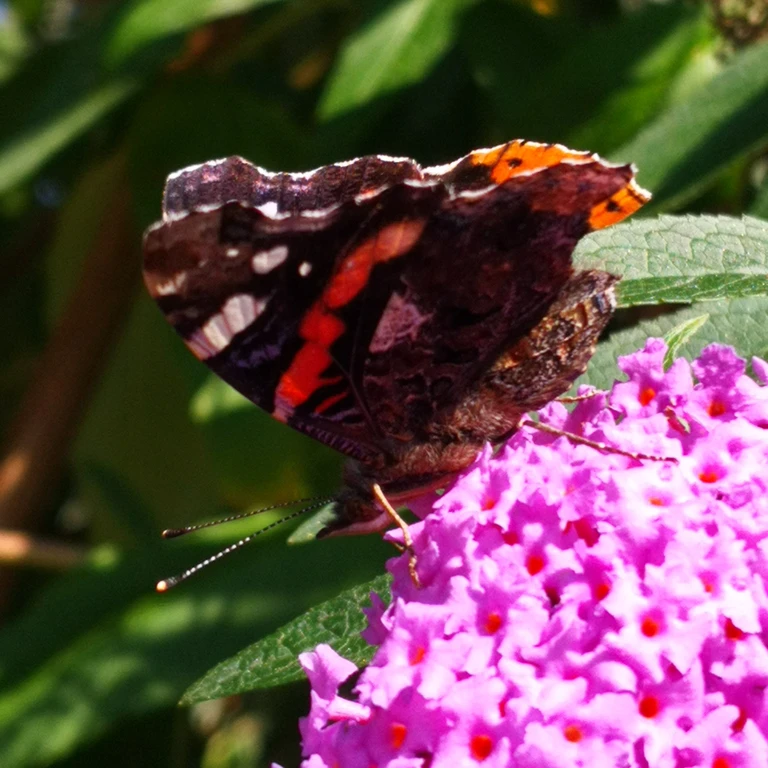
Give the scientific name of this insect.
Vanessa atalanta
